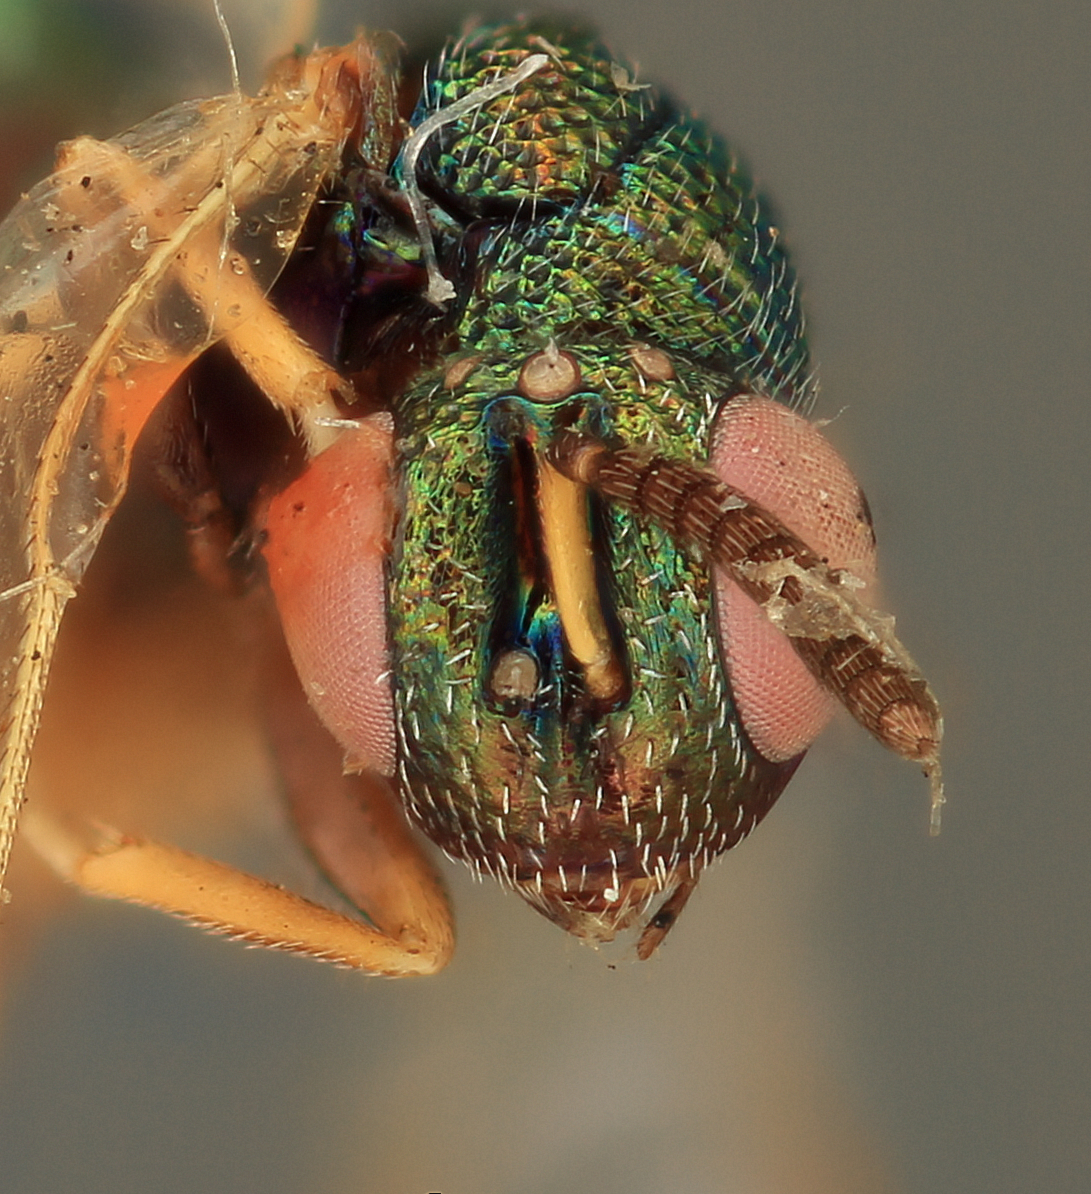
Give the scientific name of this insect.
Syntomaspis umbilicata
